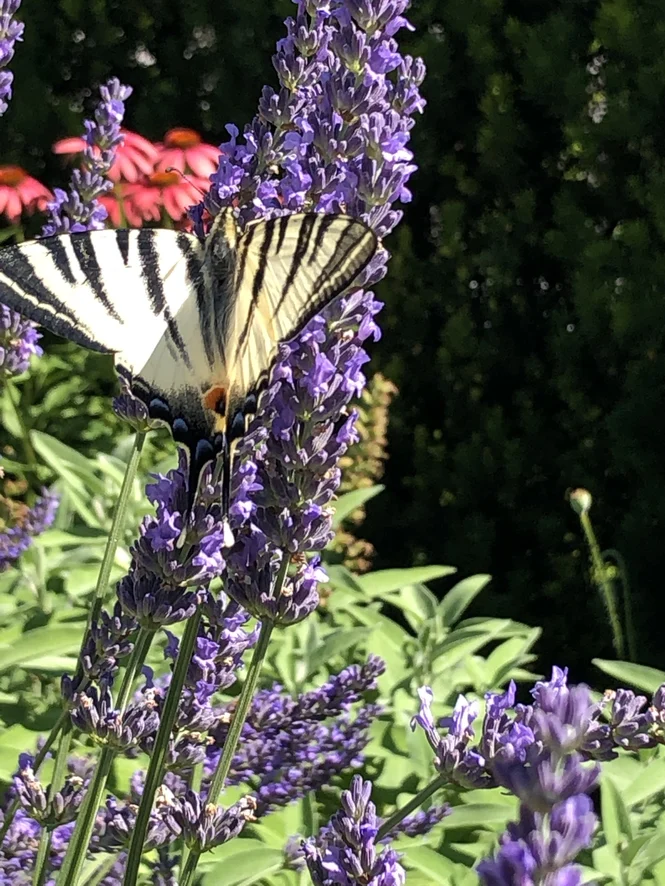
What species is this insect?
Iphiclides podalirius
